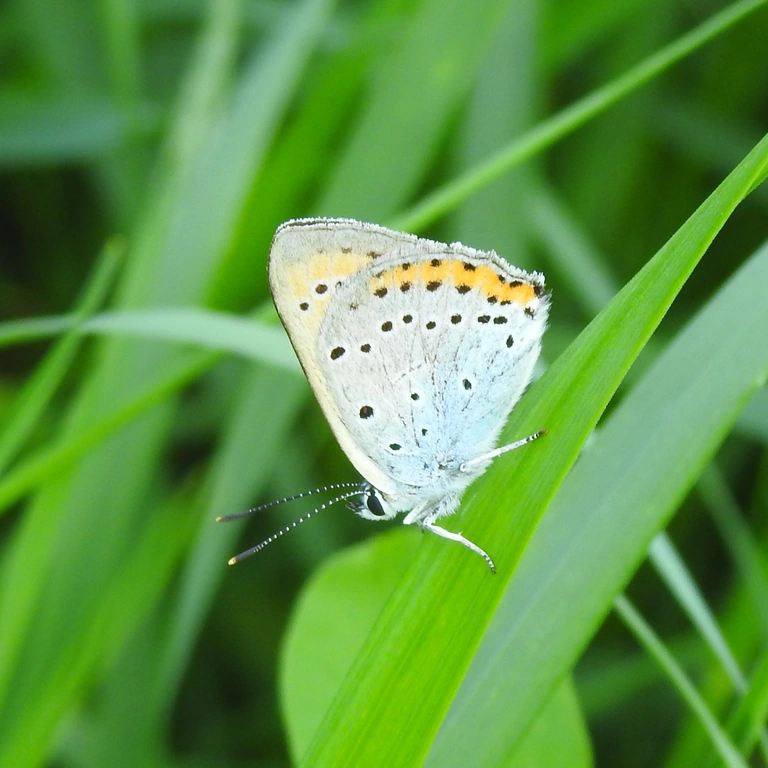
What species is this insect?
Lycaena dispar
